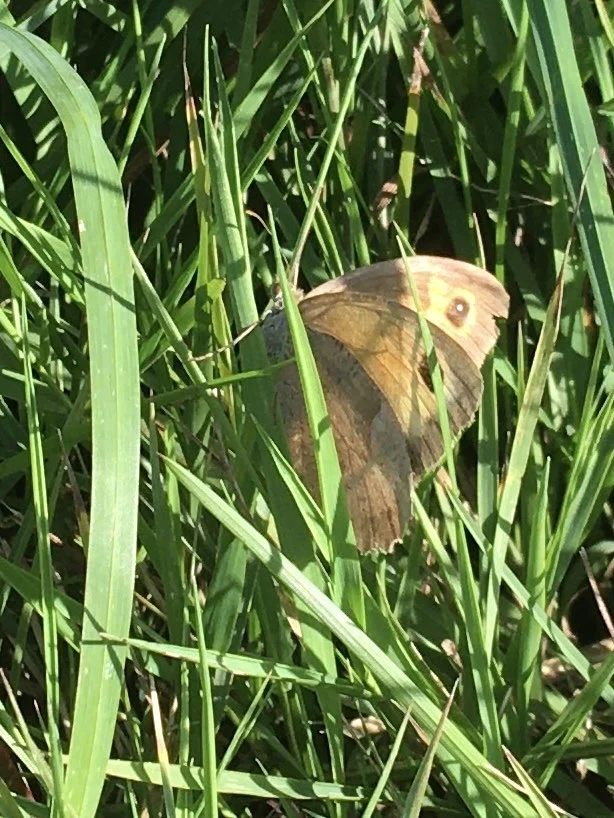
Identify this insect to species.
Maniola jurtina
